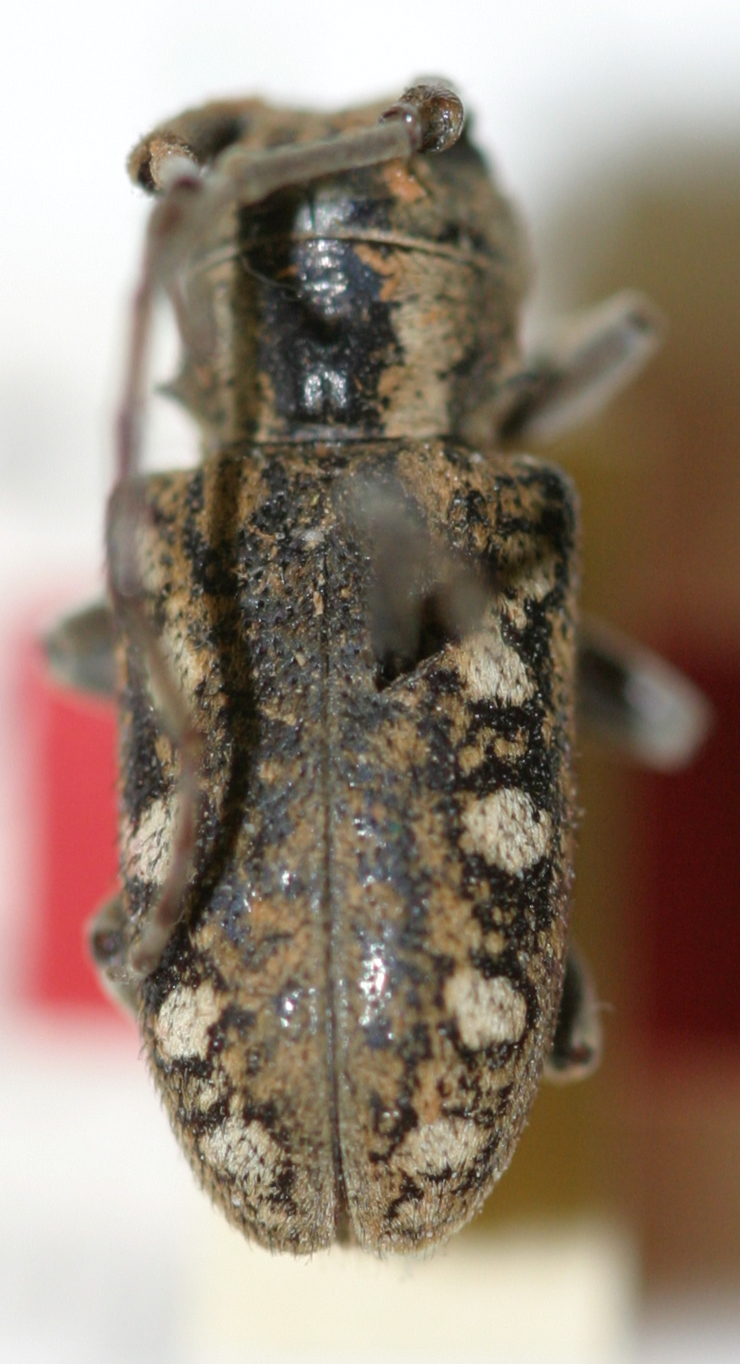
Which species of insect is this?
Anamera strandi
